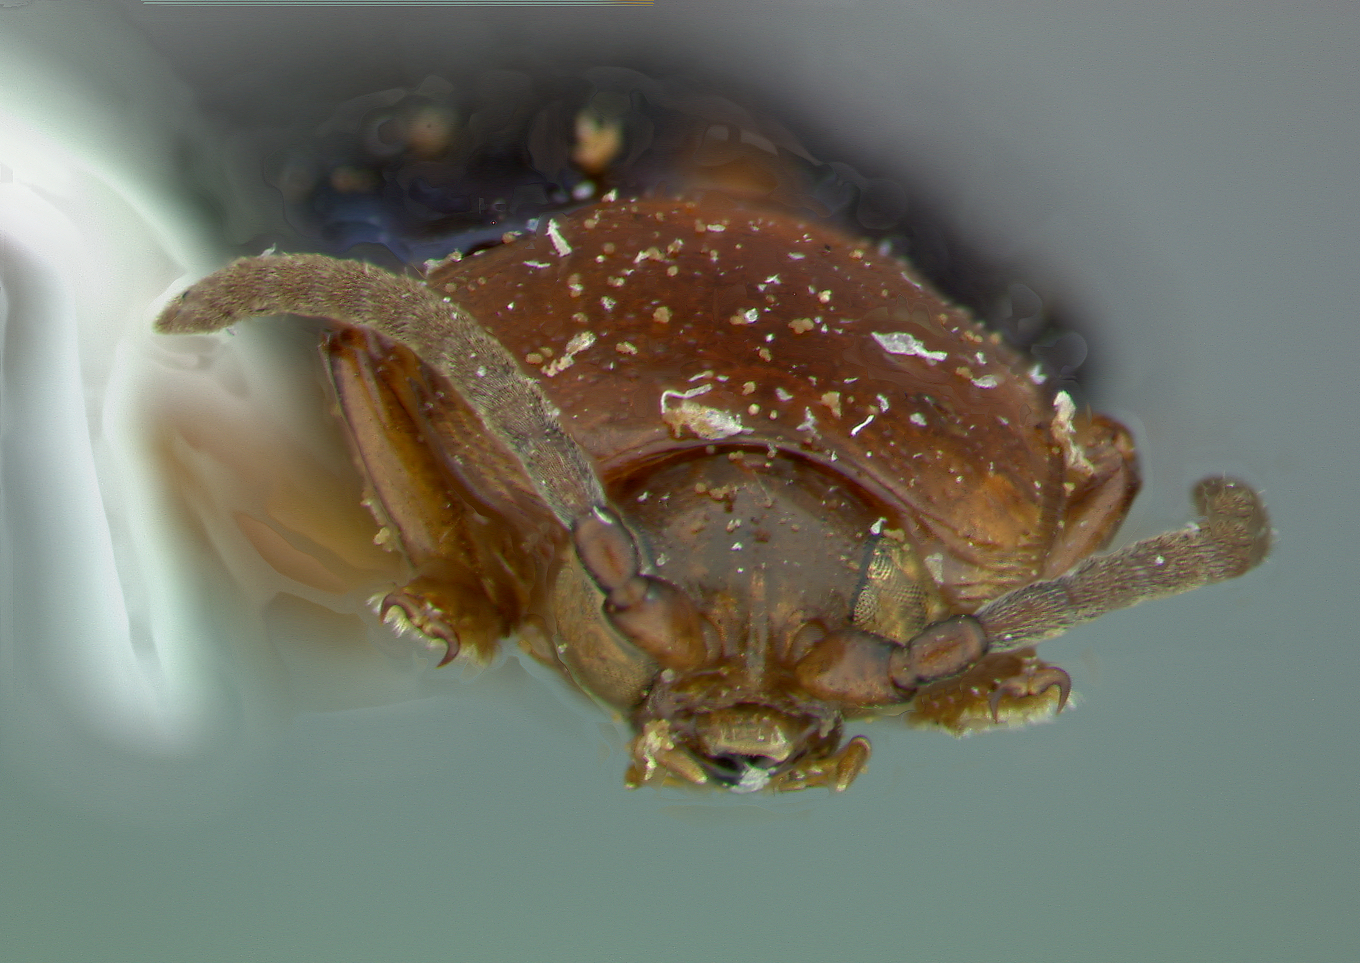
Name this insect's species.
Cephaloleia lepida
